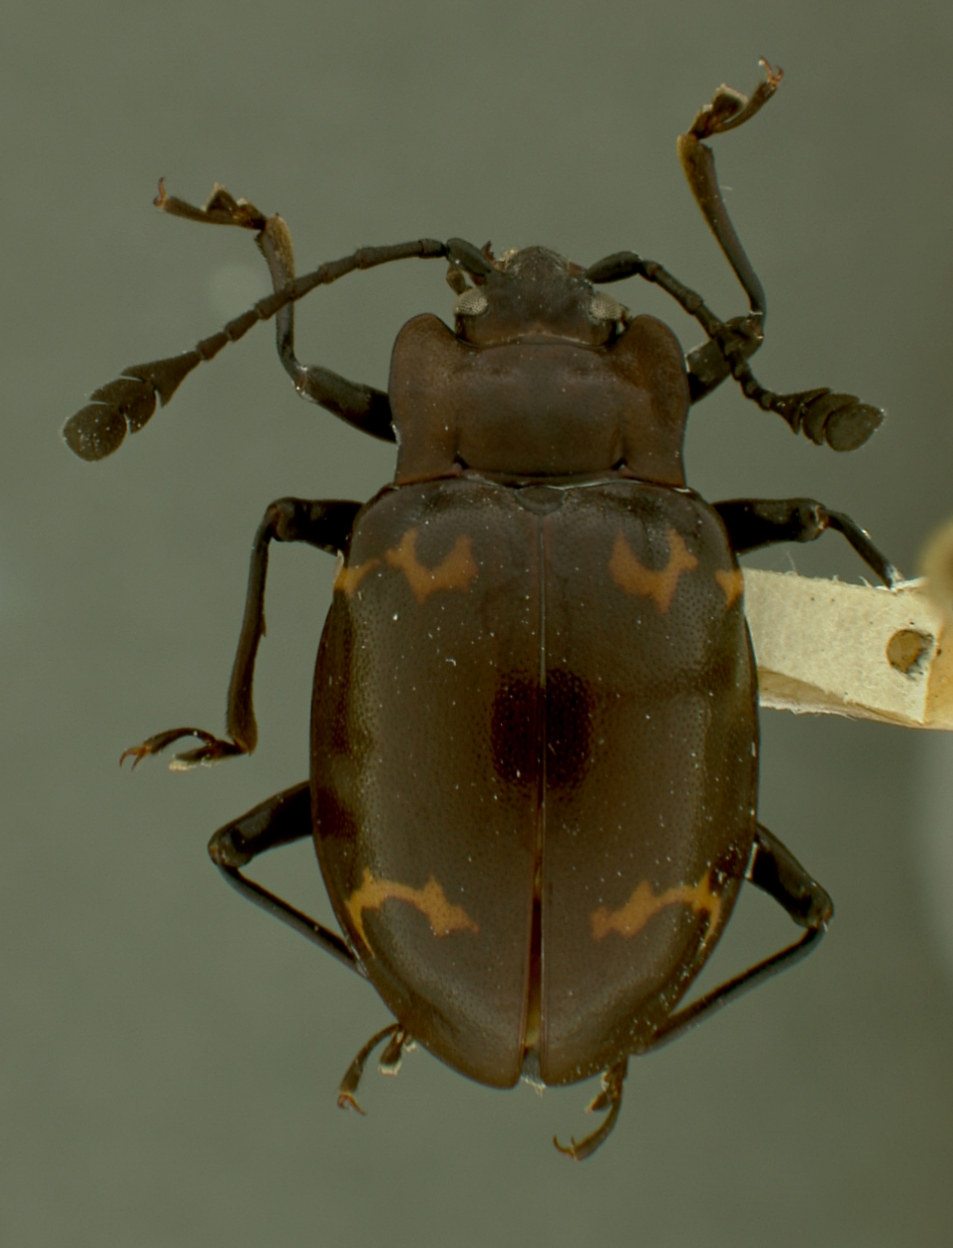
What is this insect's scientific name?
Engonius angustefasciatus
